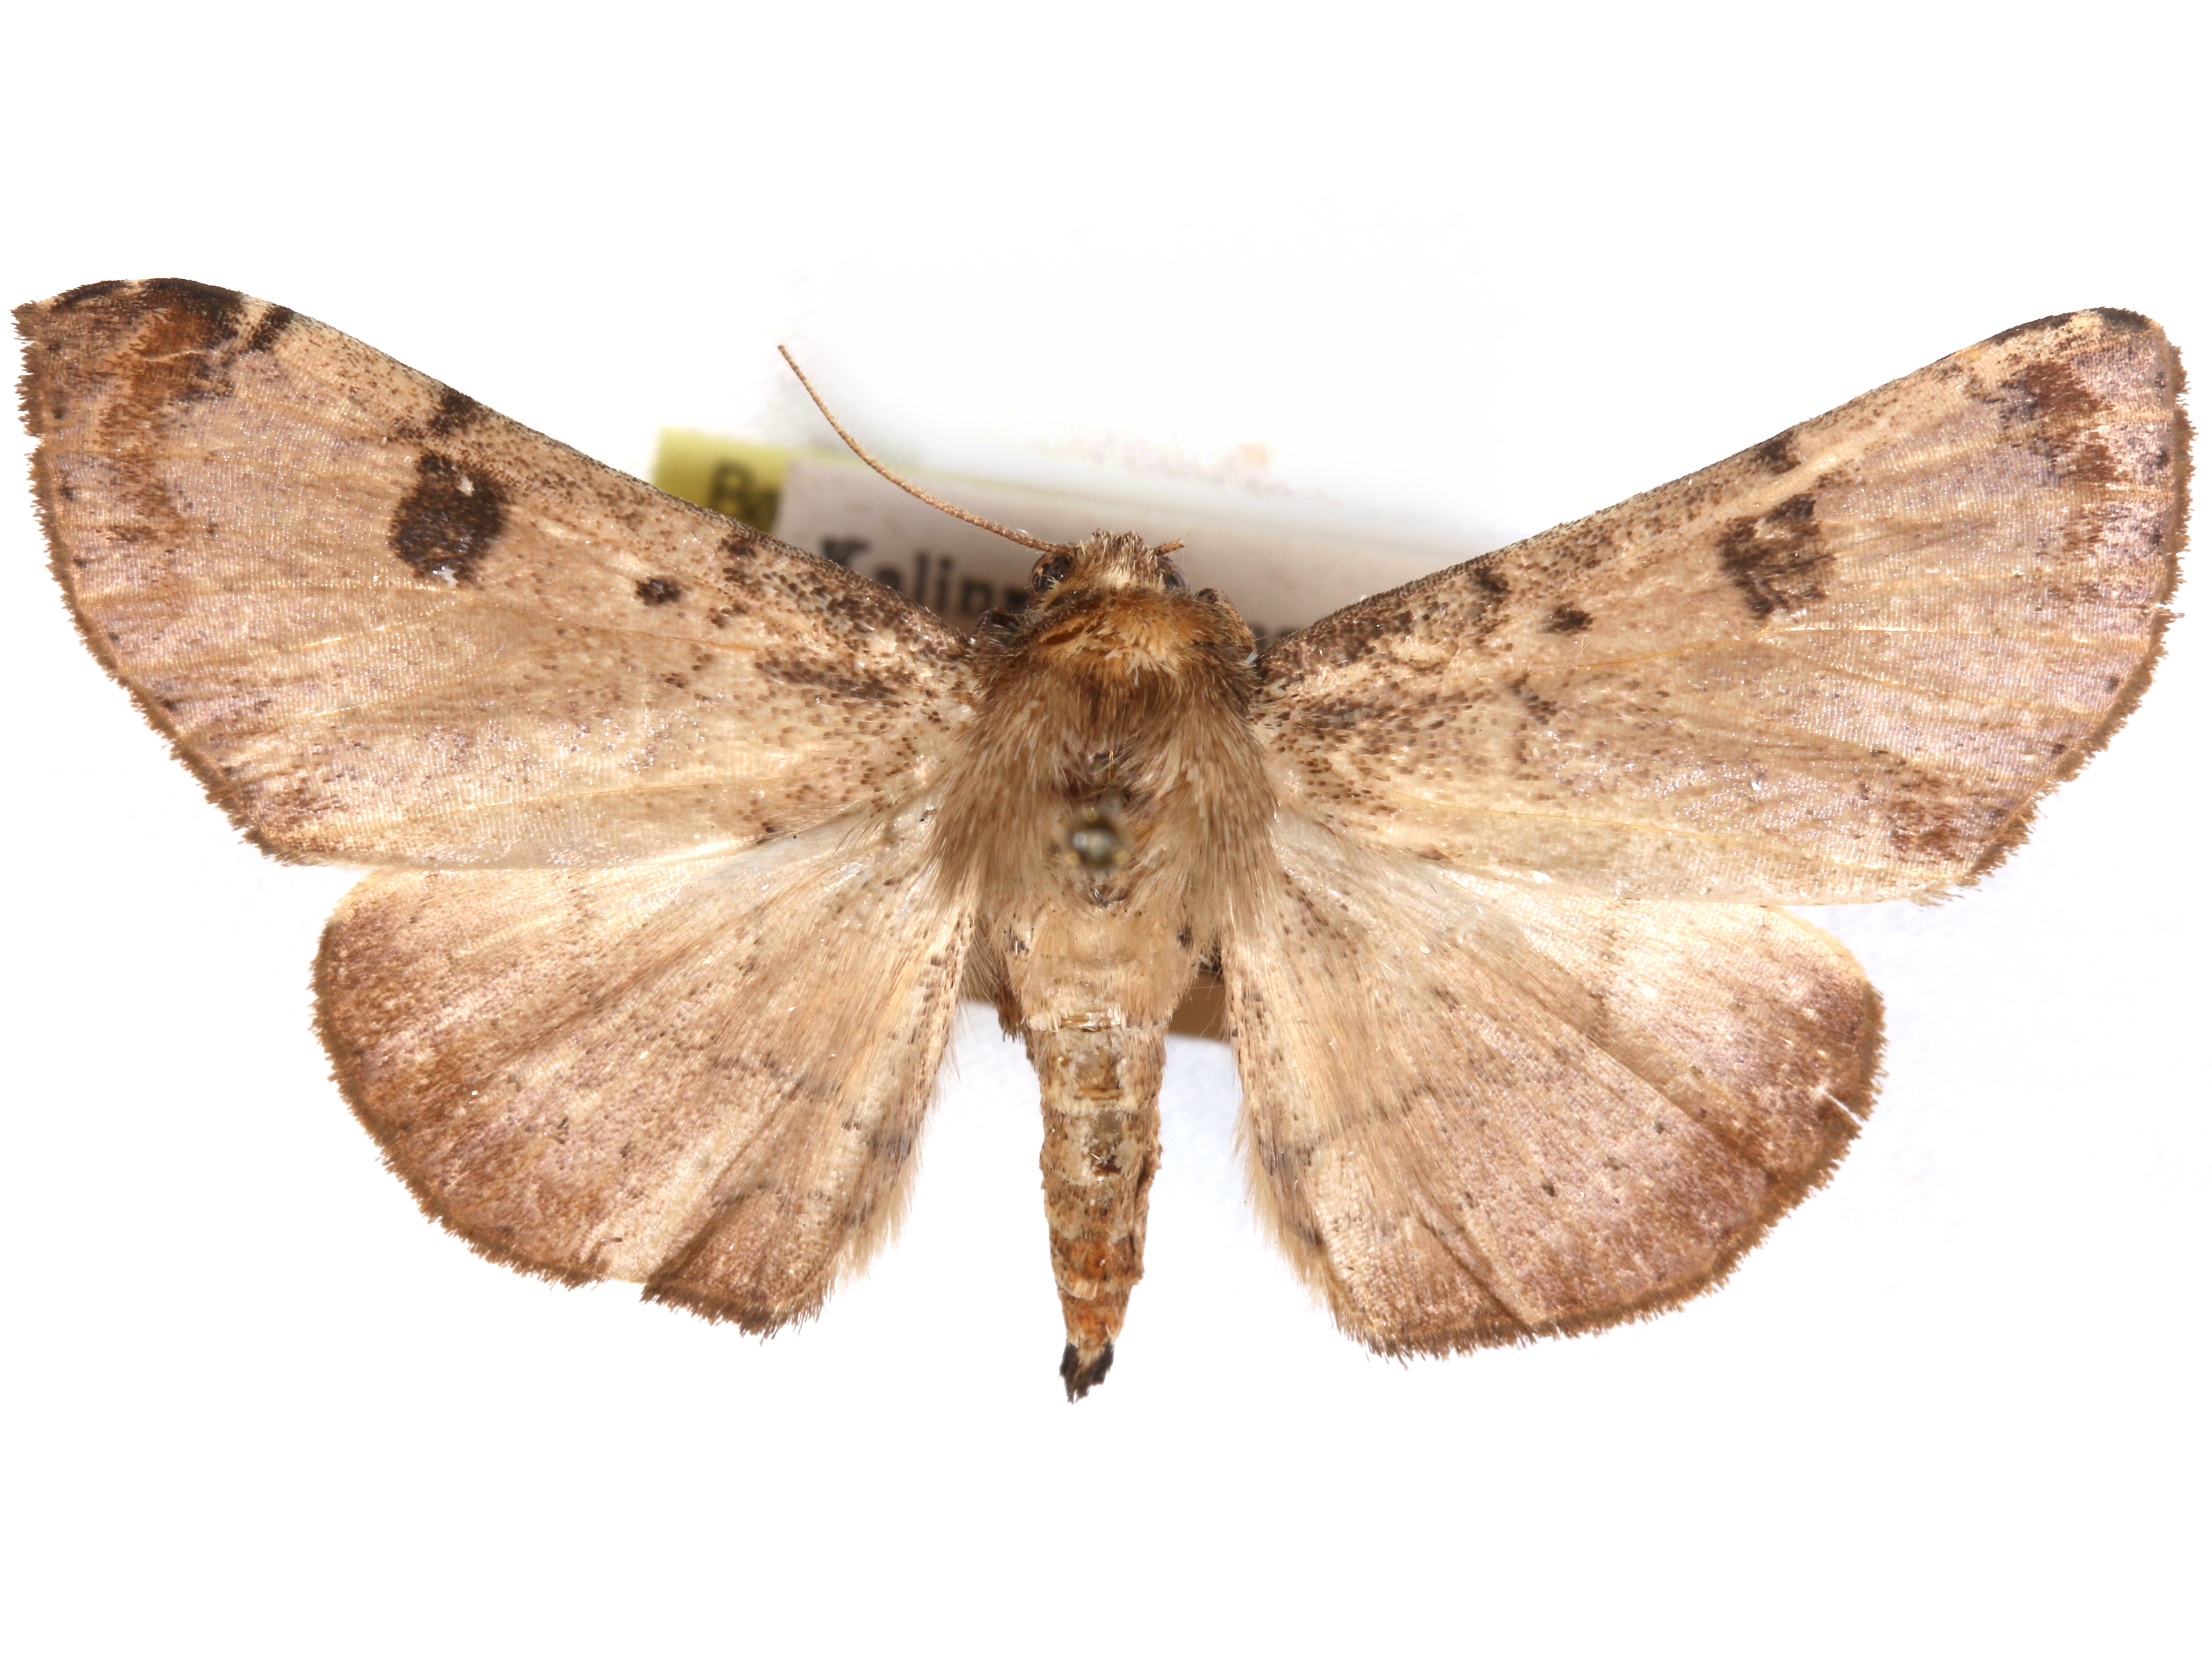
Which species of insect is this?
Tatorinia pallidipennis
